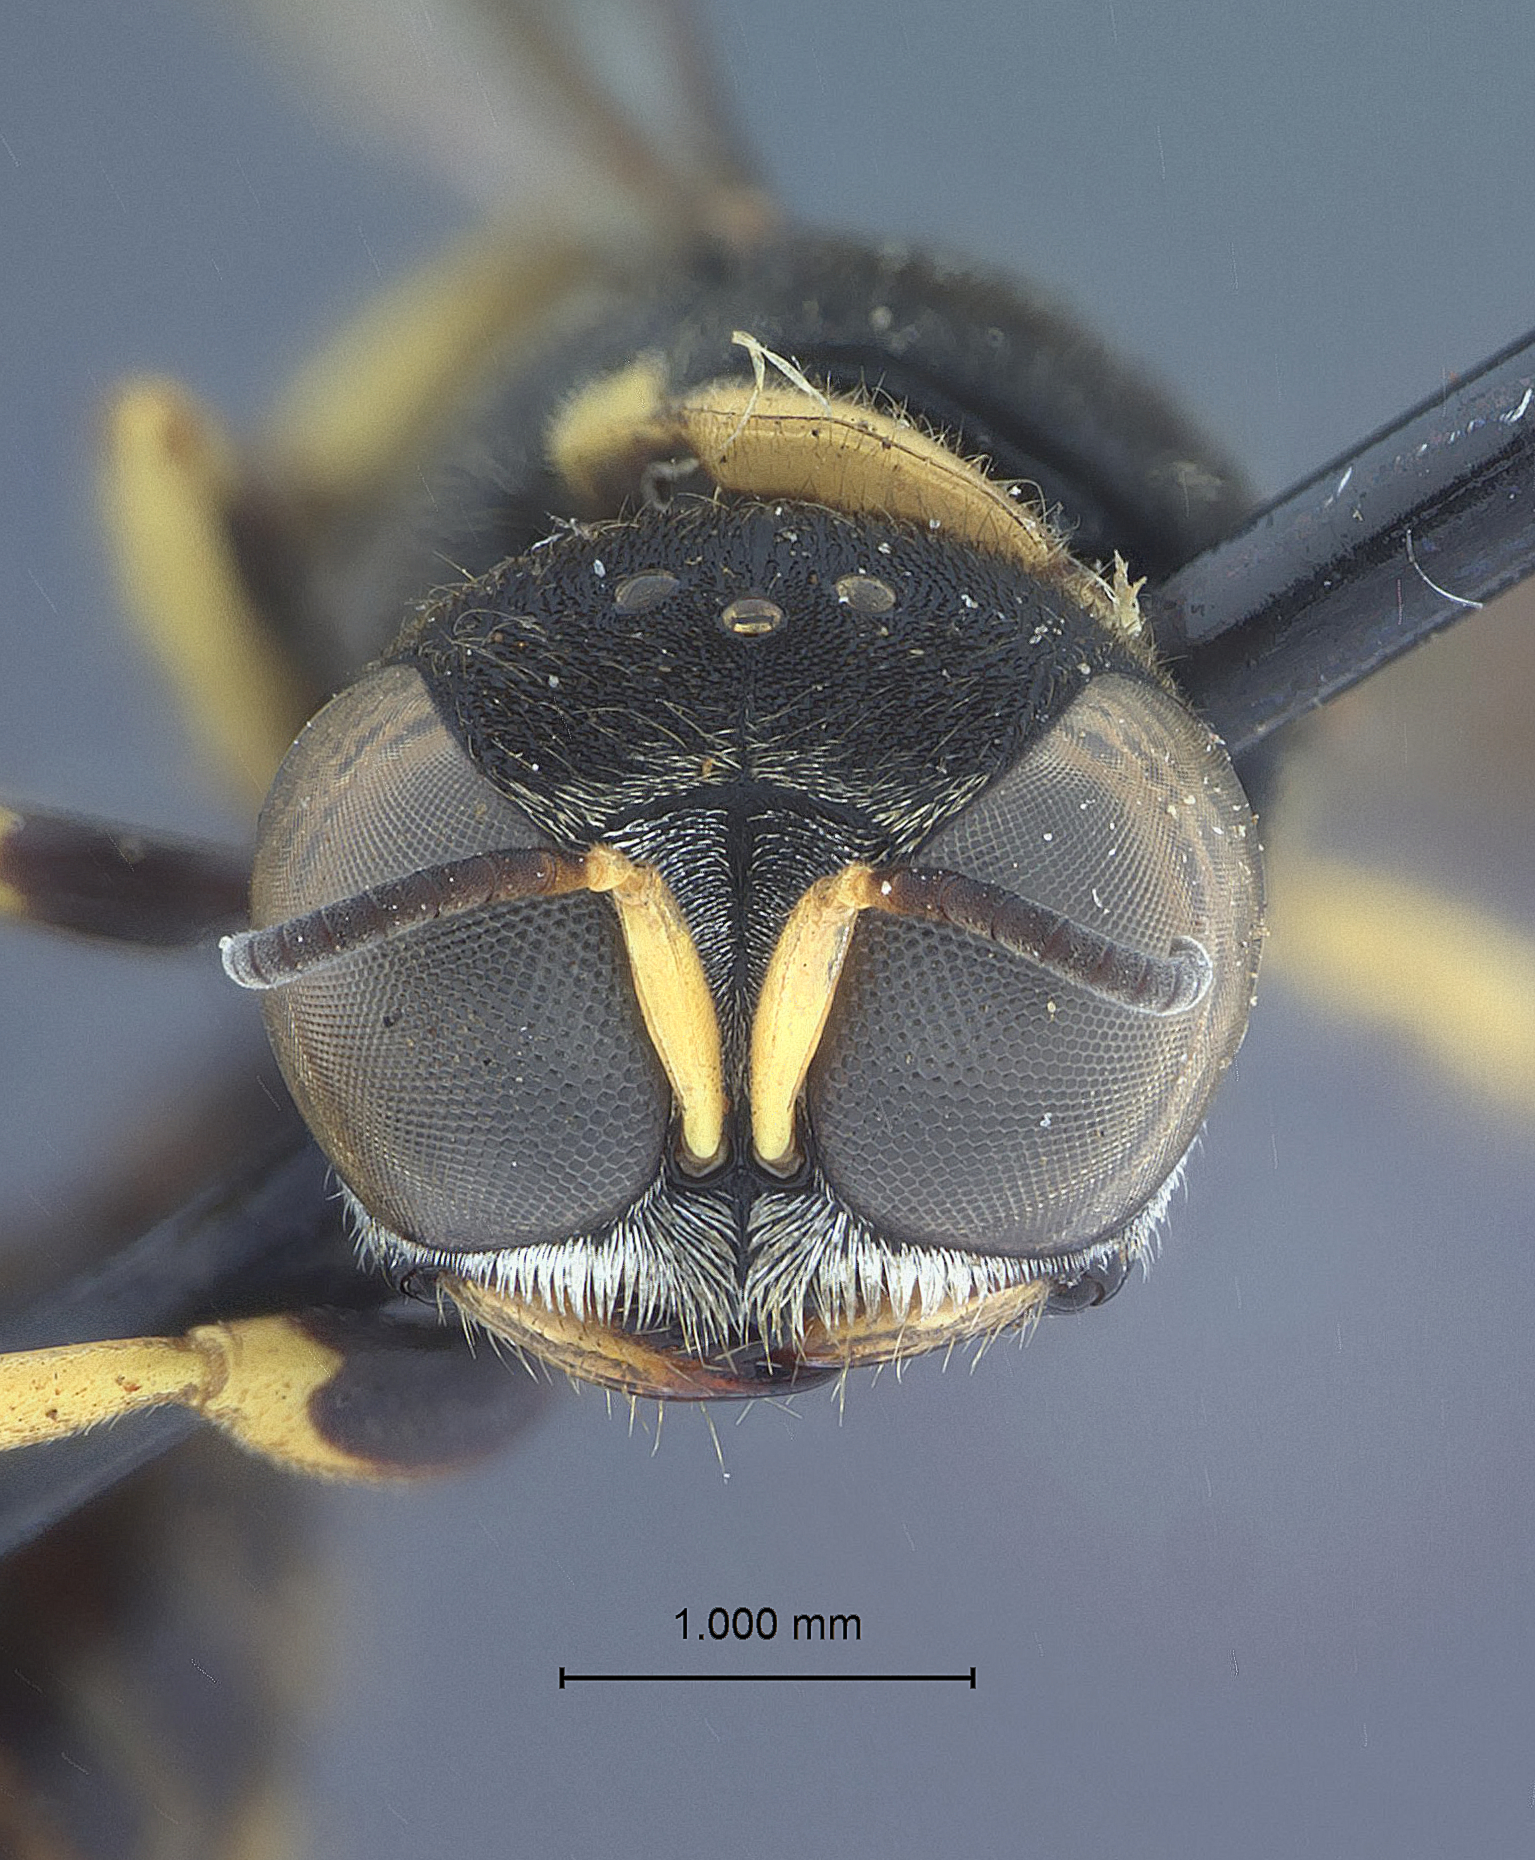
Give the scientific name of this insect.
Dasyproctus phillipinensis
